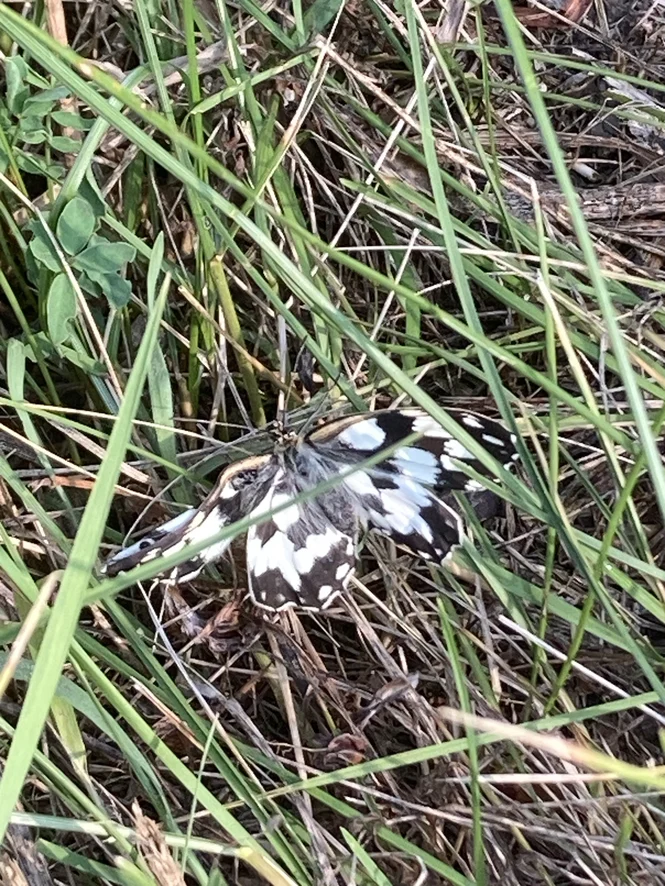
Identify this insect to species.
Melanargia galathea
